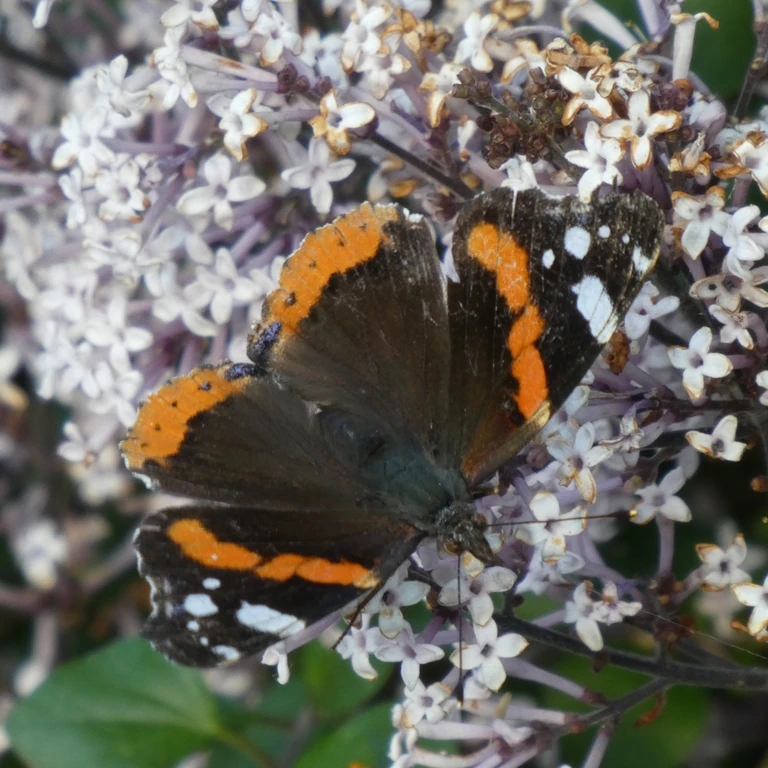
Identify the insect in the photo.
Vanessa atalanta
